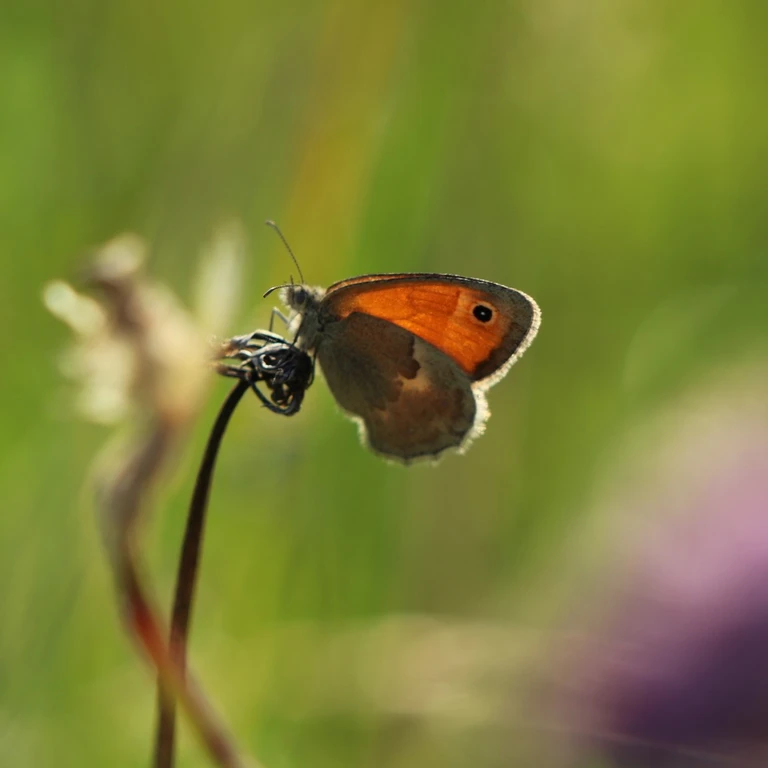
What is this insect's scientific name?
Coenonympha pamphilus
